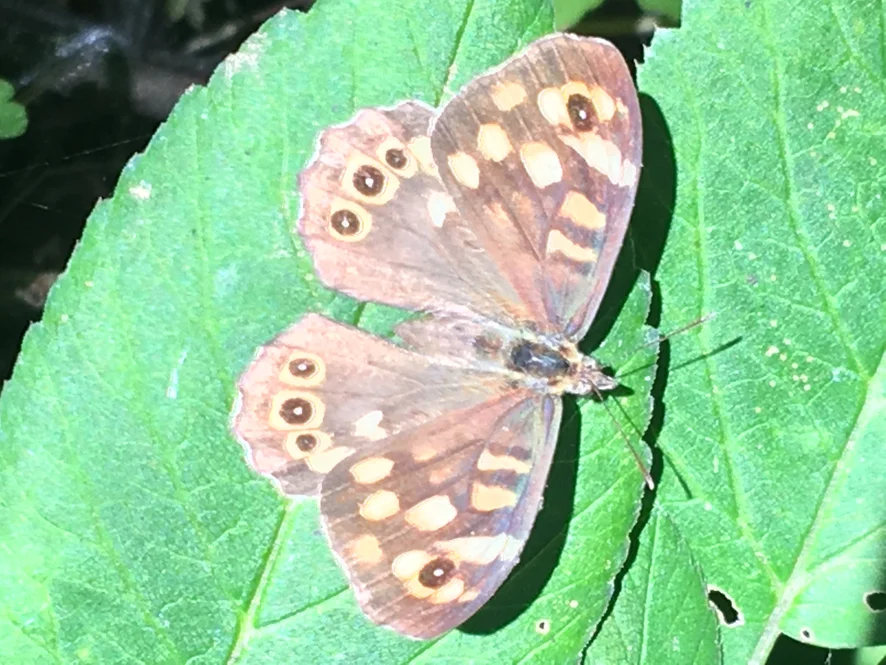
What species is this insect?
Pararge aegeria
